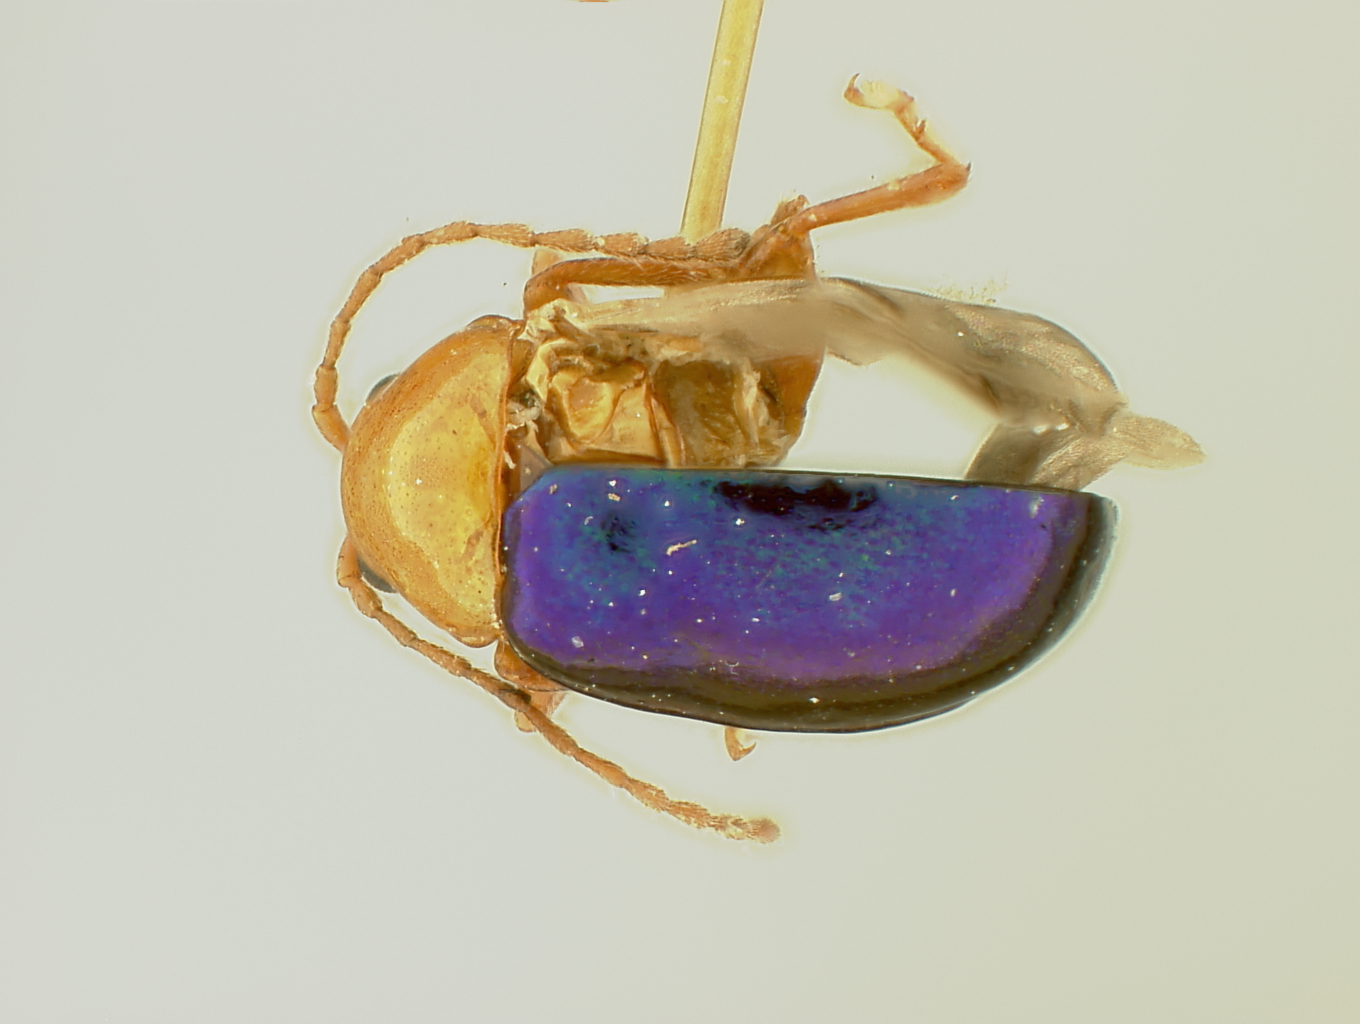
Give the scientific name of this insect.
Homoschema fraternum
